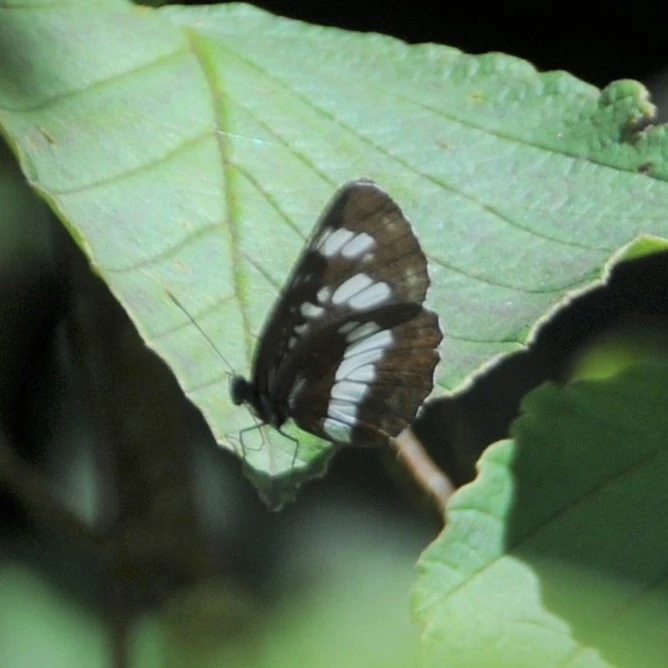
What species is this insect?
Neptis rivularis
